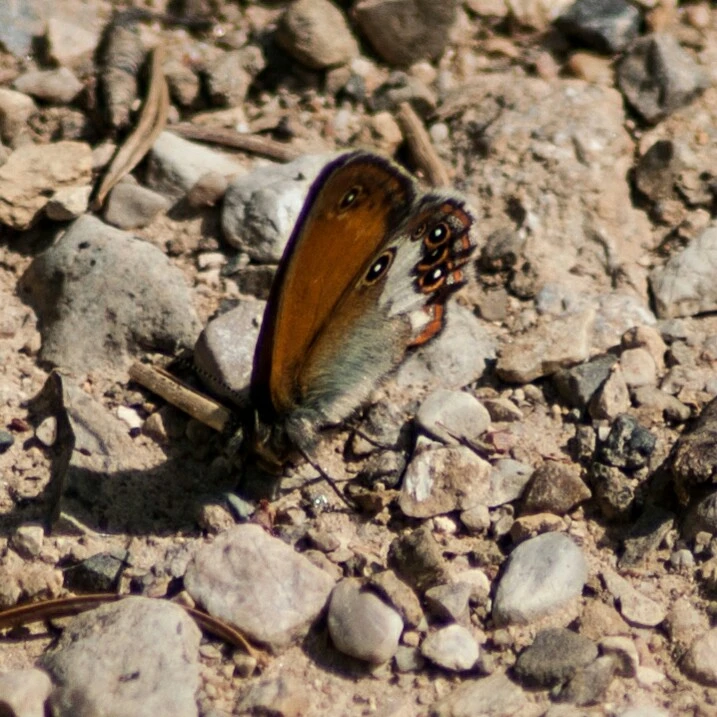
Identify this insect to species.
Coenonympha arcania
